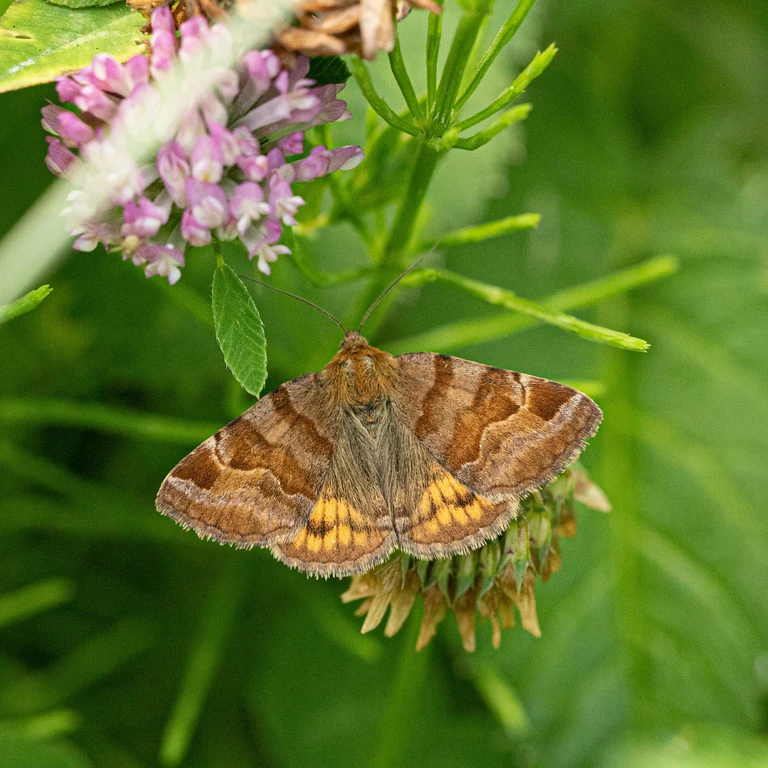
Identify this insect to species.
Euclidia glyphica
